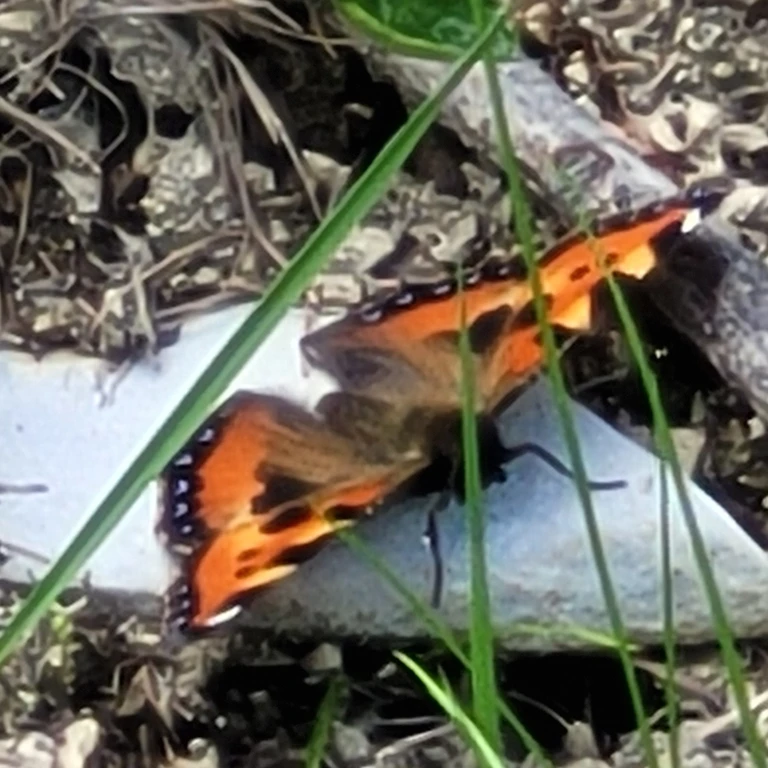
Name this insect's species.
Aglais urticae
